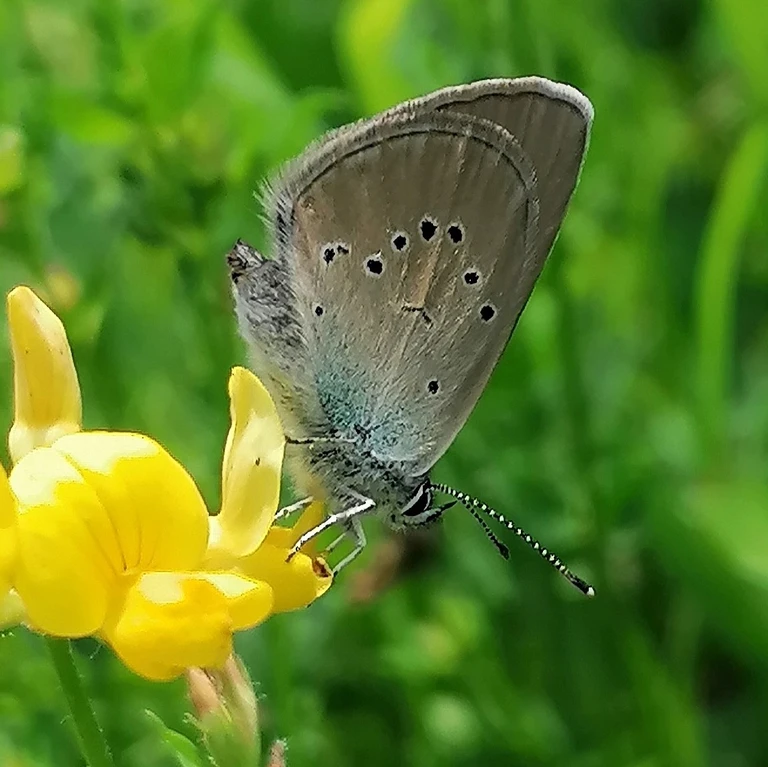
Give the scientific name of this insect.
Cyaniris semiargus
